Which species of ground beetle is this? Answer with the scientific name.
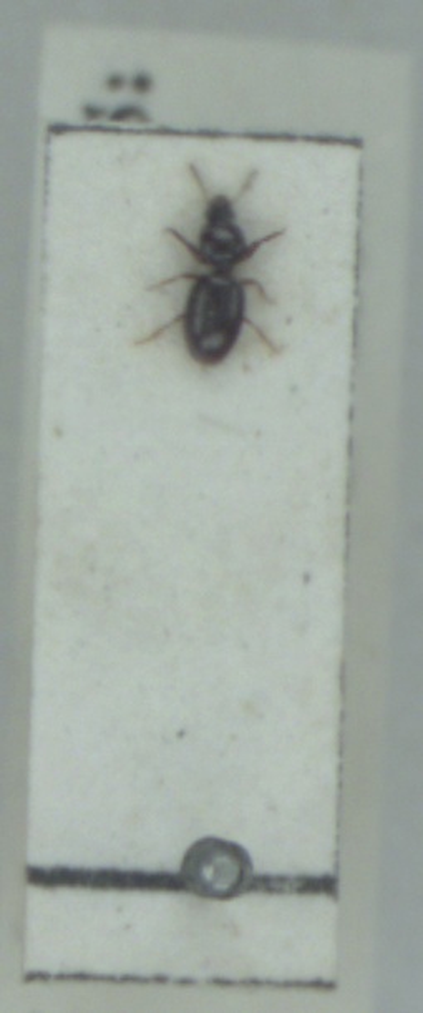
Dyschirius globosus
